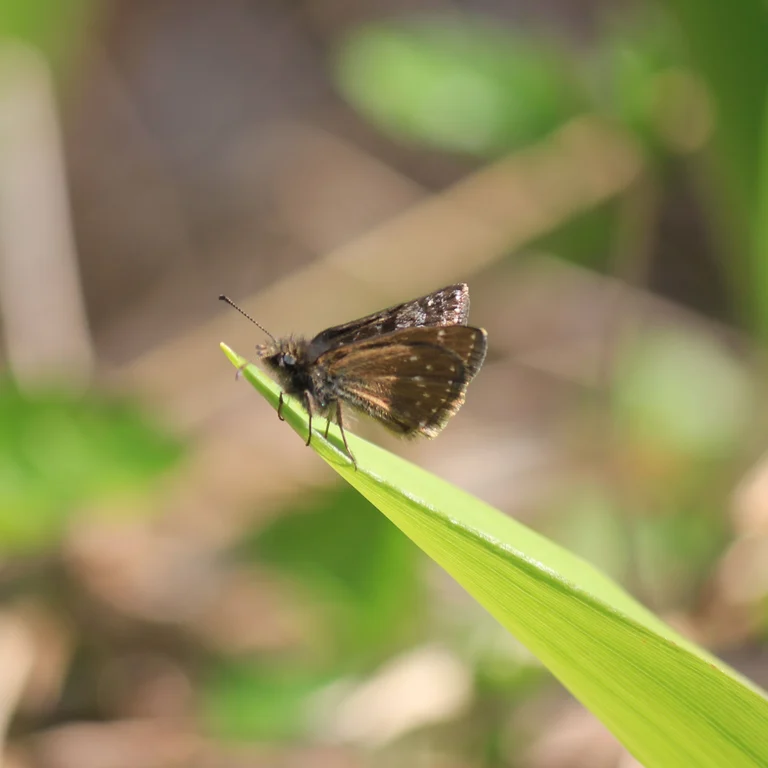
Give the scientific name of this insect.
Erynnis tages
